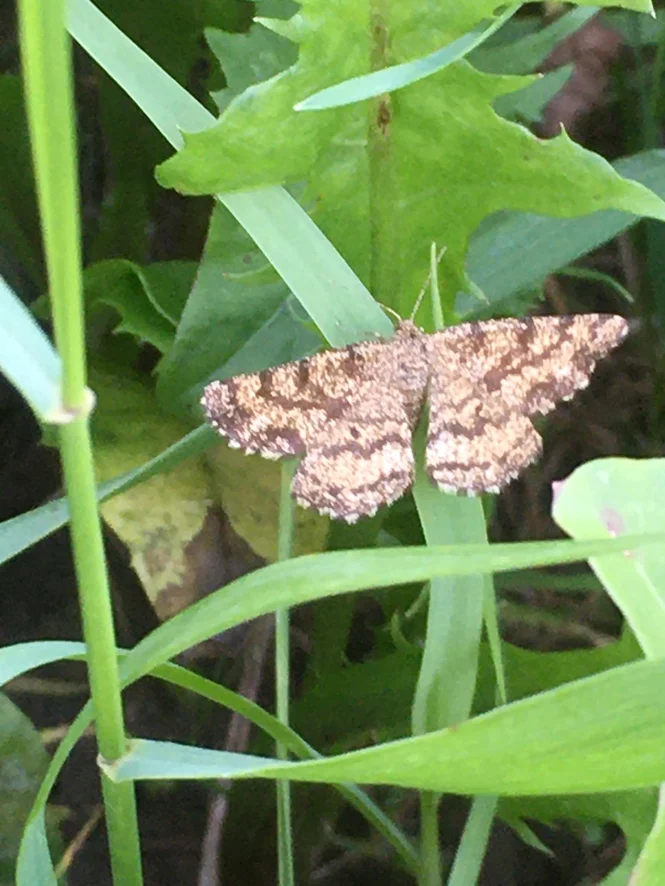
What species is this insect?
Ematurga atomaria
